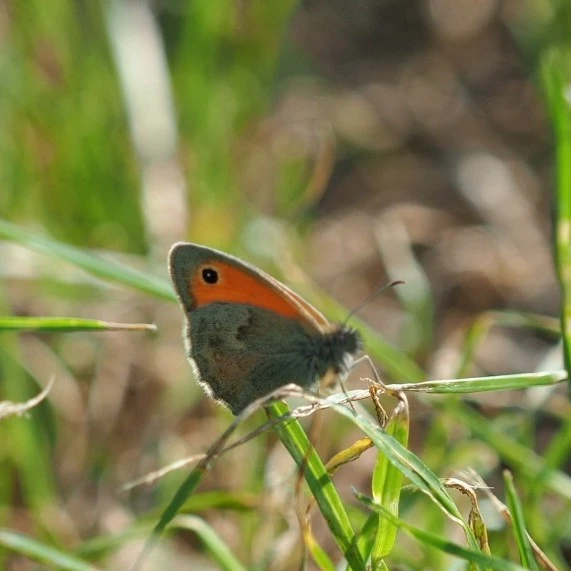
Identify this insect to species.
Coenonympha pamphilus
